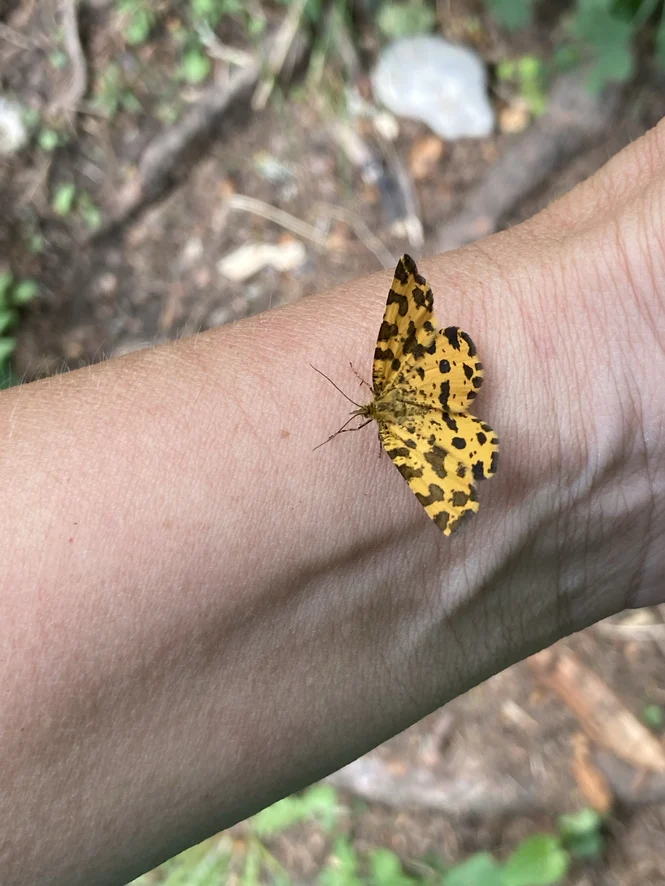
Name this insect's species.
Pseudopanthera macularia
